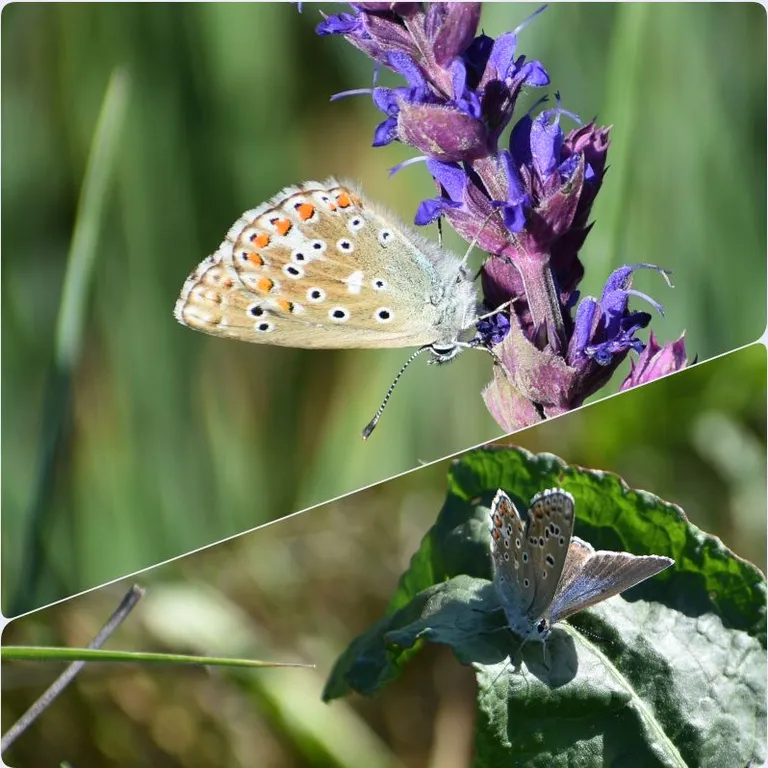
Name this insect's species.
Lysandra bellargus
